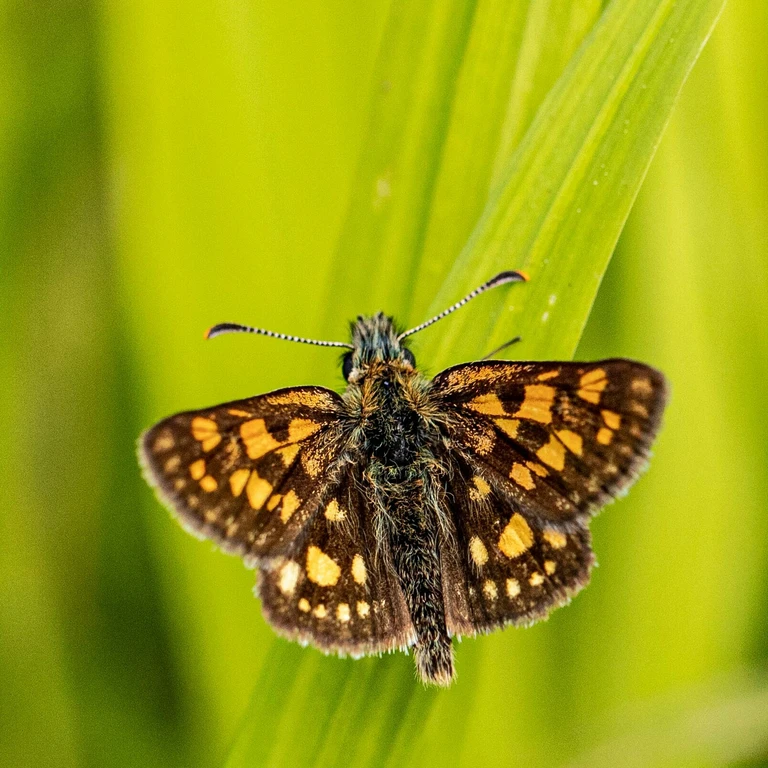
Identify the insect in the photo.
Carterocephalus palaemon
